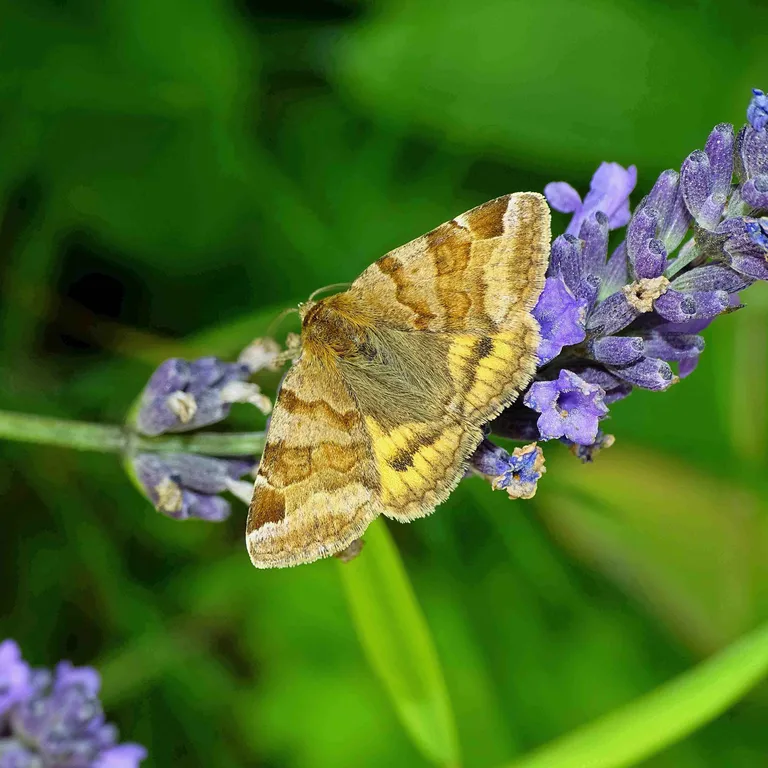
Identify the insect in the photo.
Euclidia glyphica
